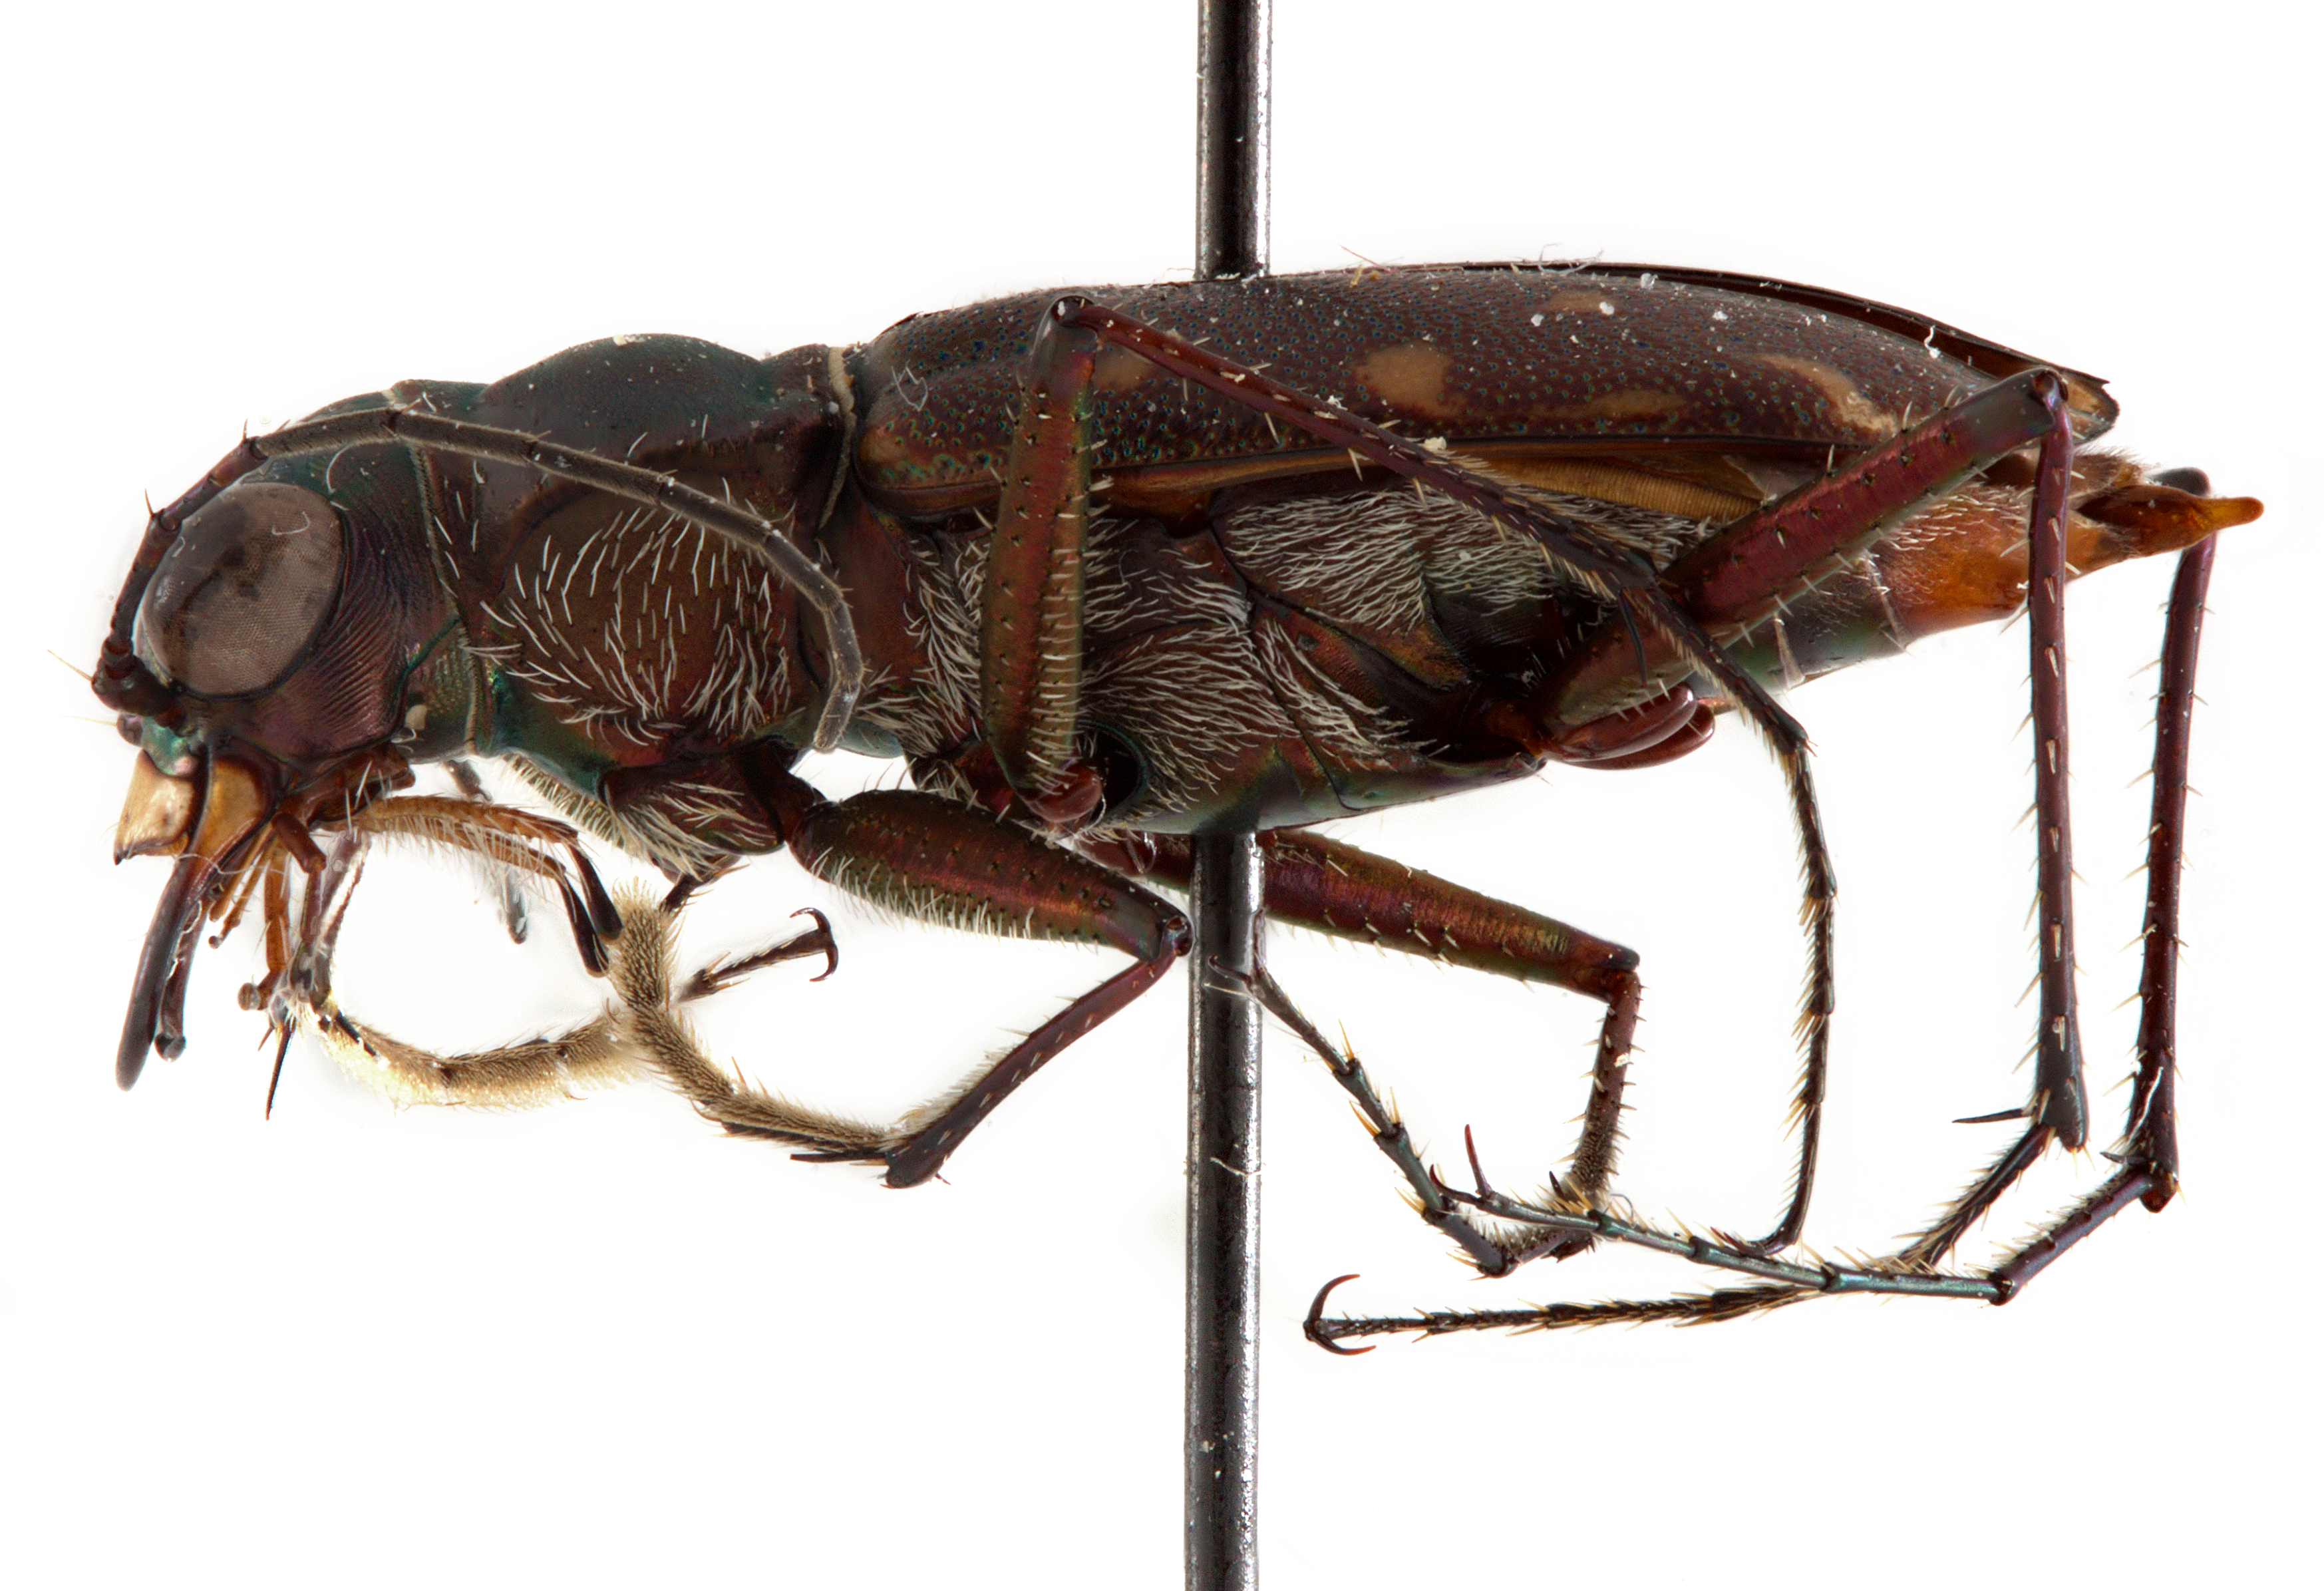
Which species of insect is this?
Microthylax sinaloae
